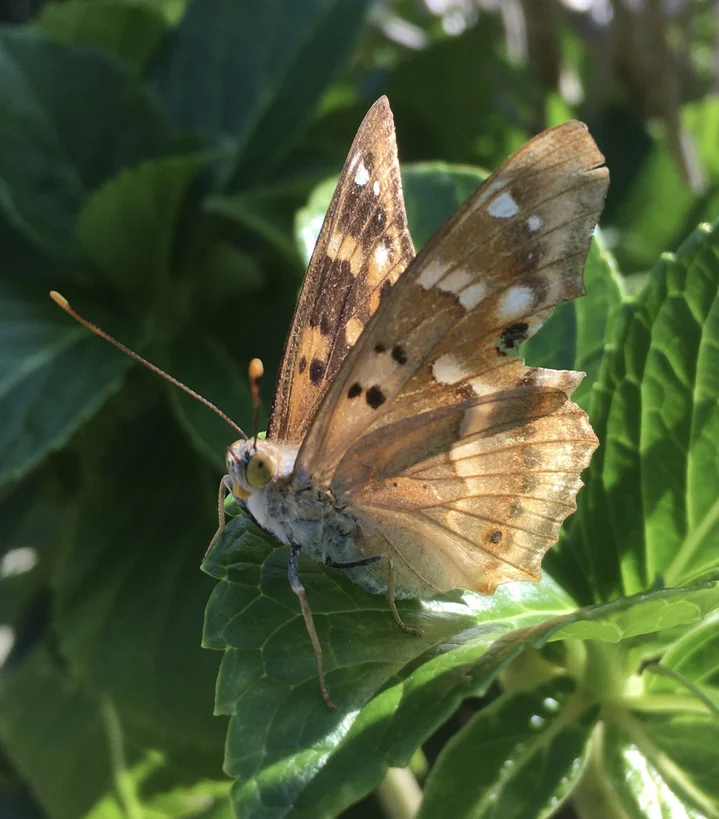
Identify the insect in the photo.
Apatura ilia
